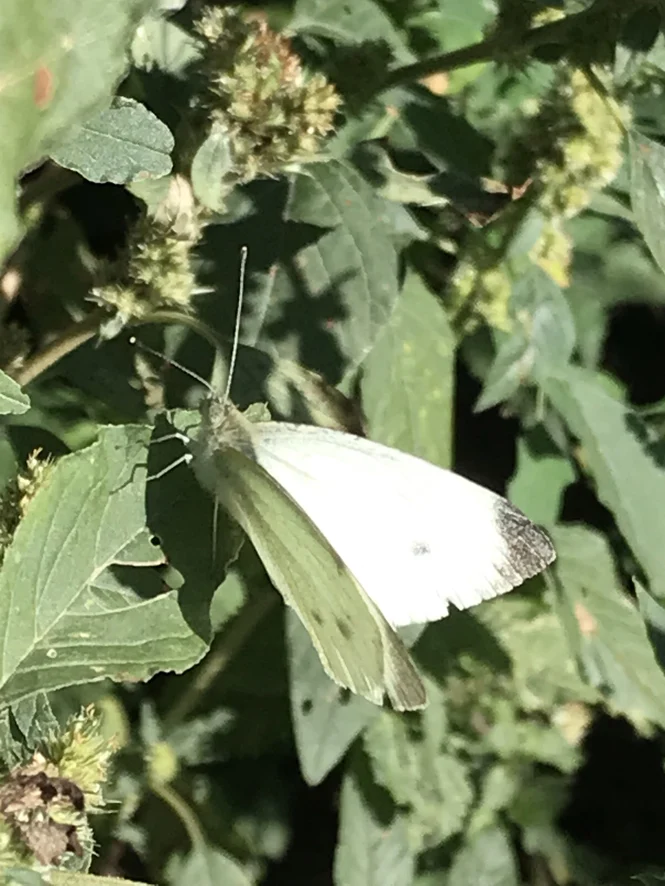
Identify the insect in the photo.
Pieris rapae
